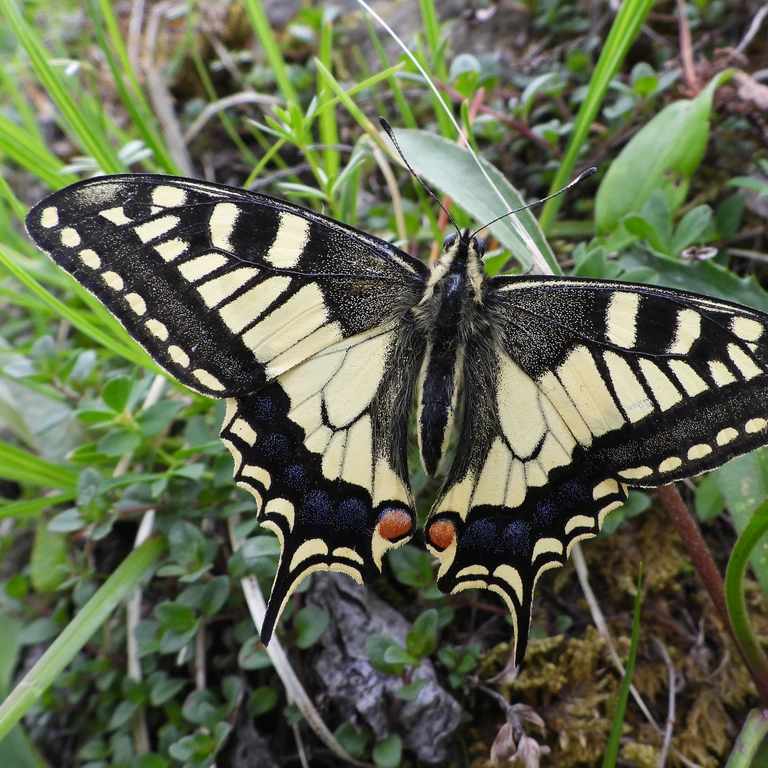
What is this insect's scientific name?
Papilio machaon
